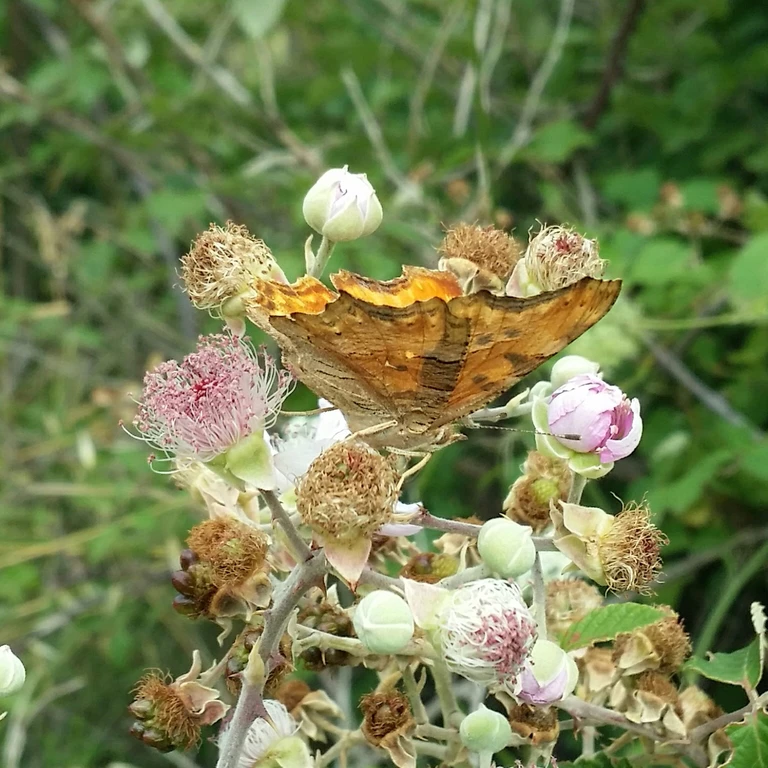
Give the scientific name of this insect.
Polygonia c-album
